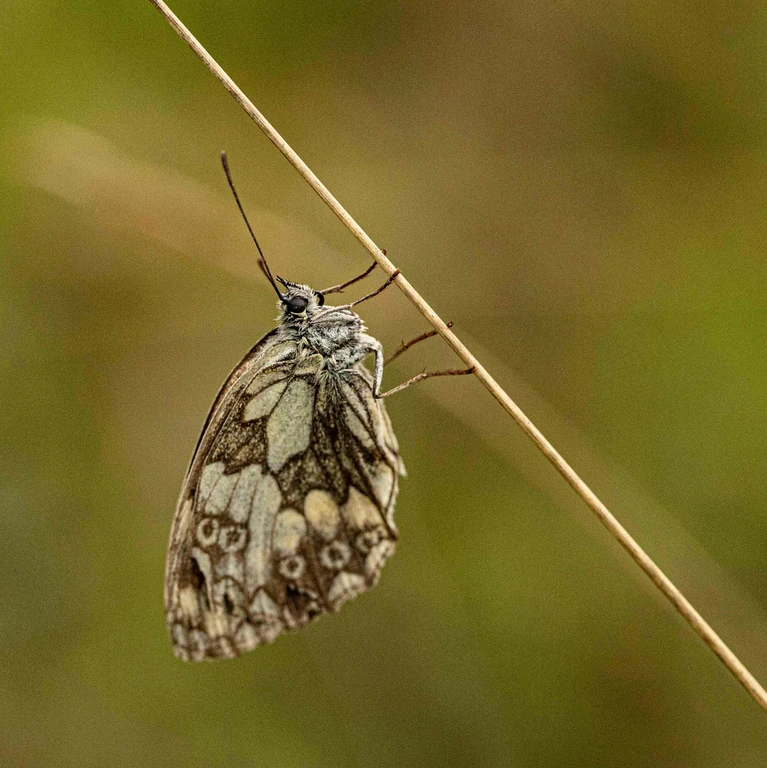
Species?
Melanargia galathea
